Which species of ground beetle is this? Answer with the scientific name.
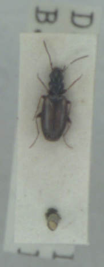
Syntomus obscuroguttatus
